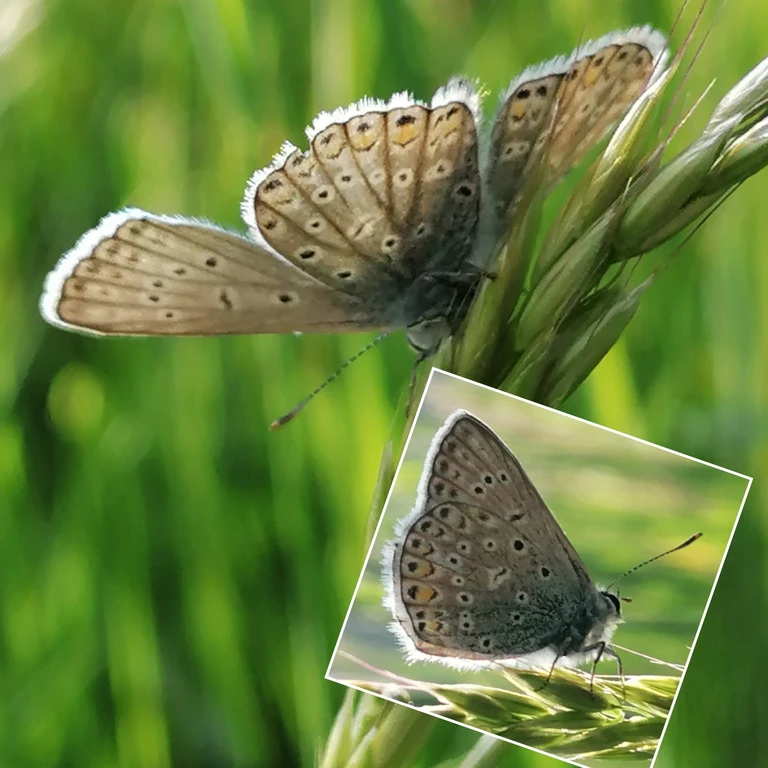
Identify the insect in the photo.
Polyommatus icarus
